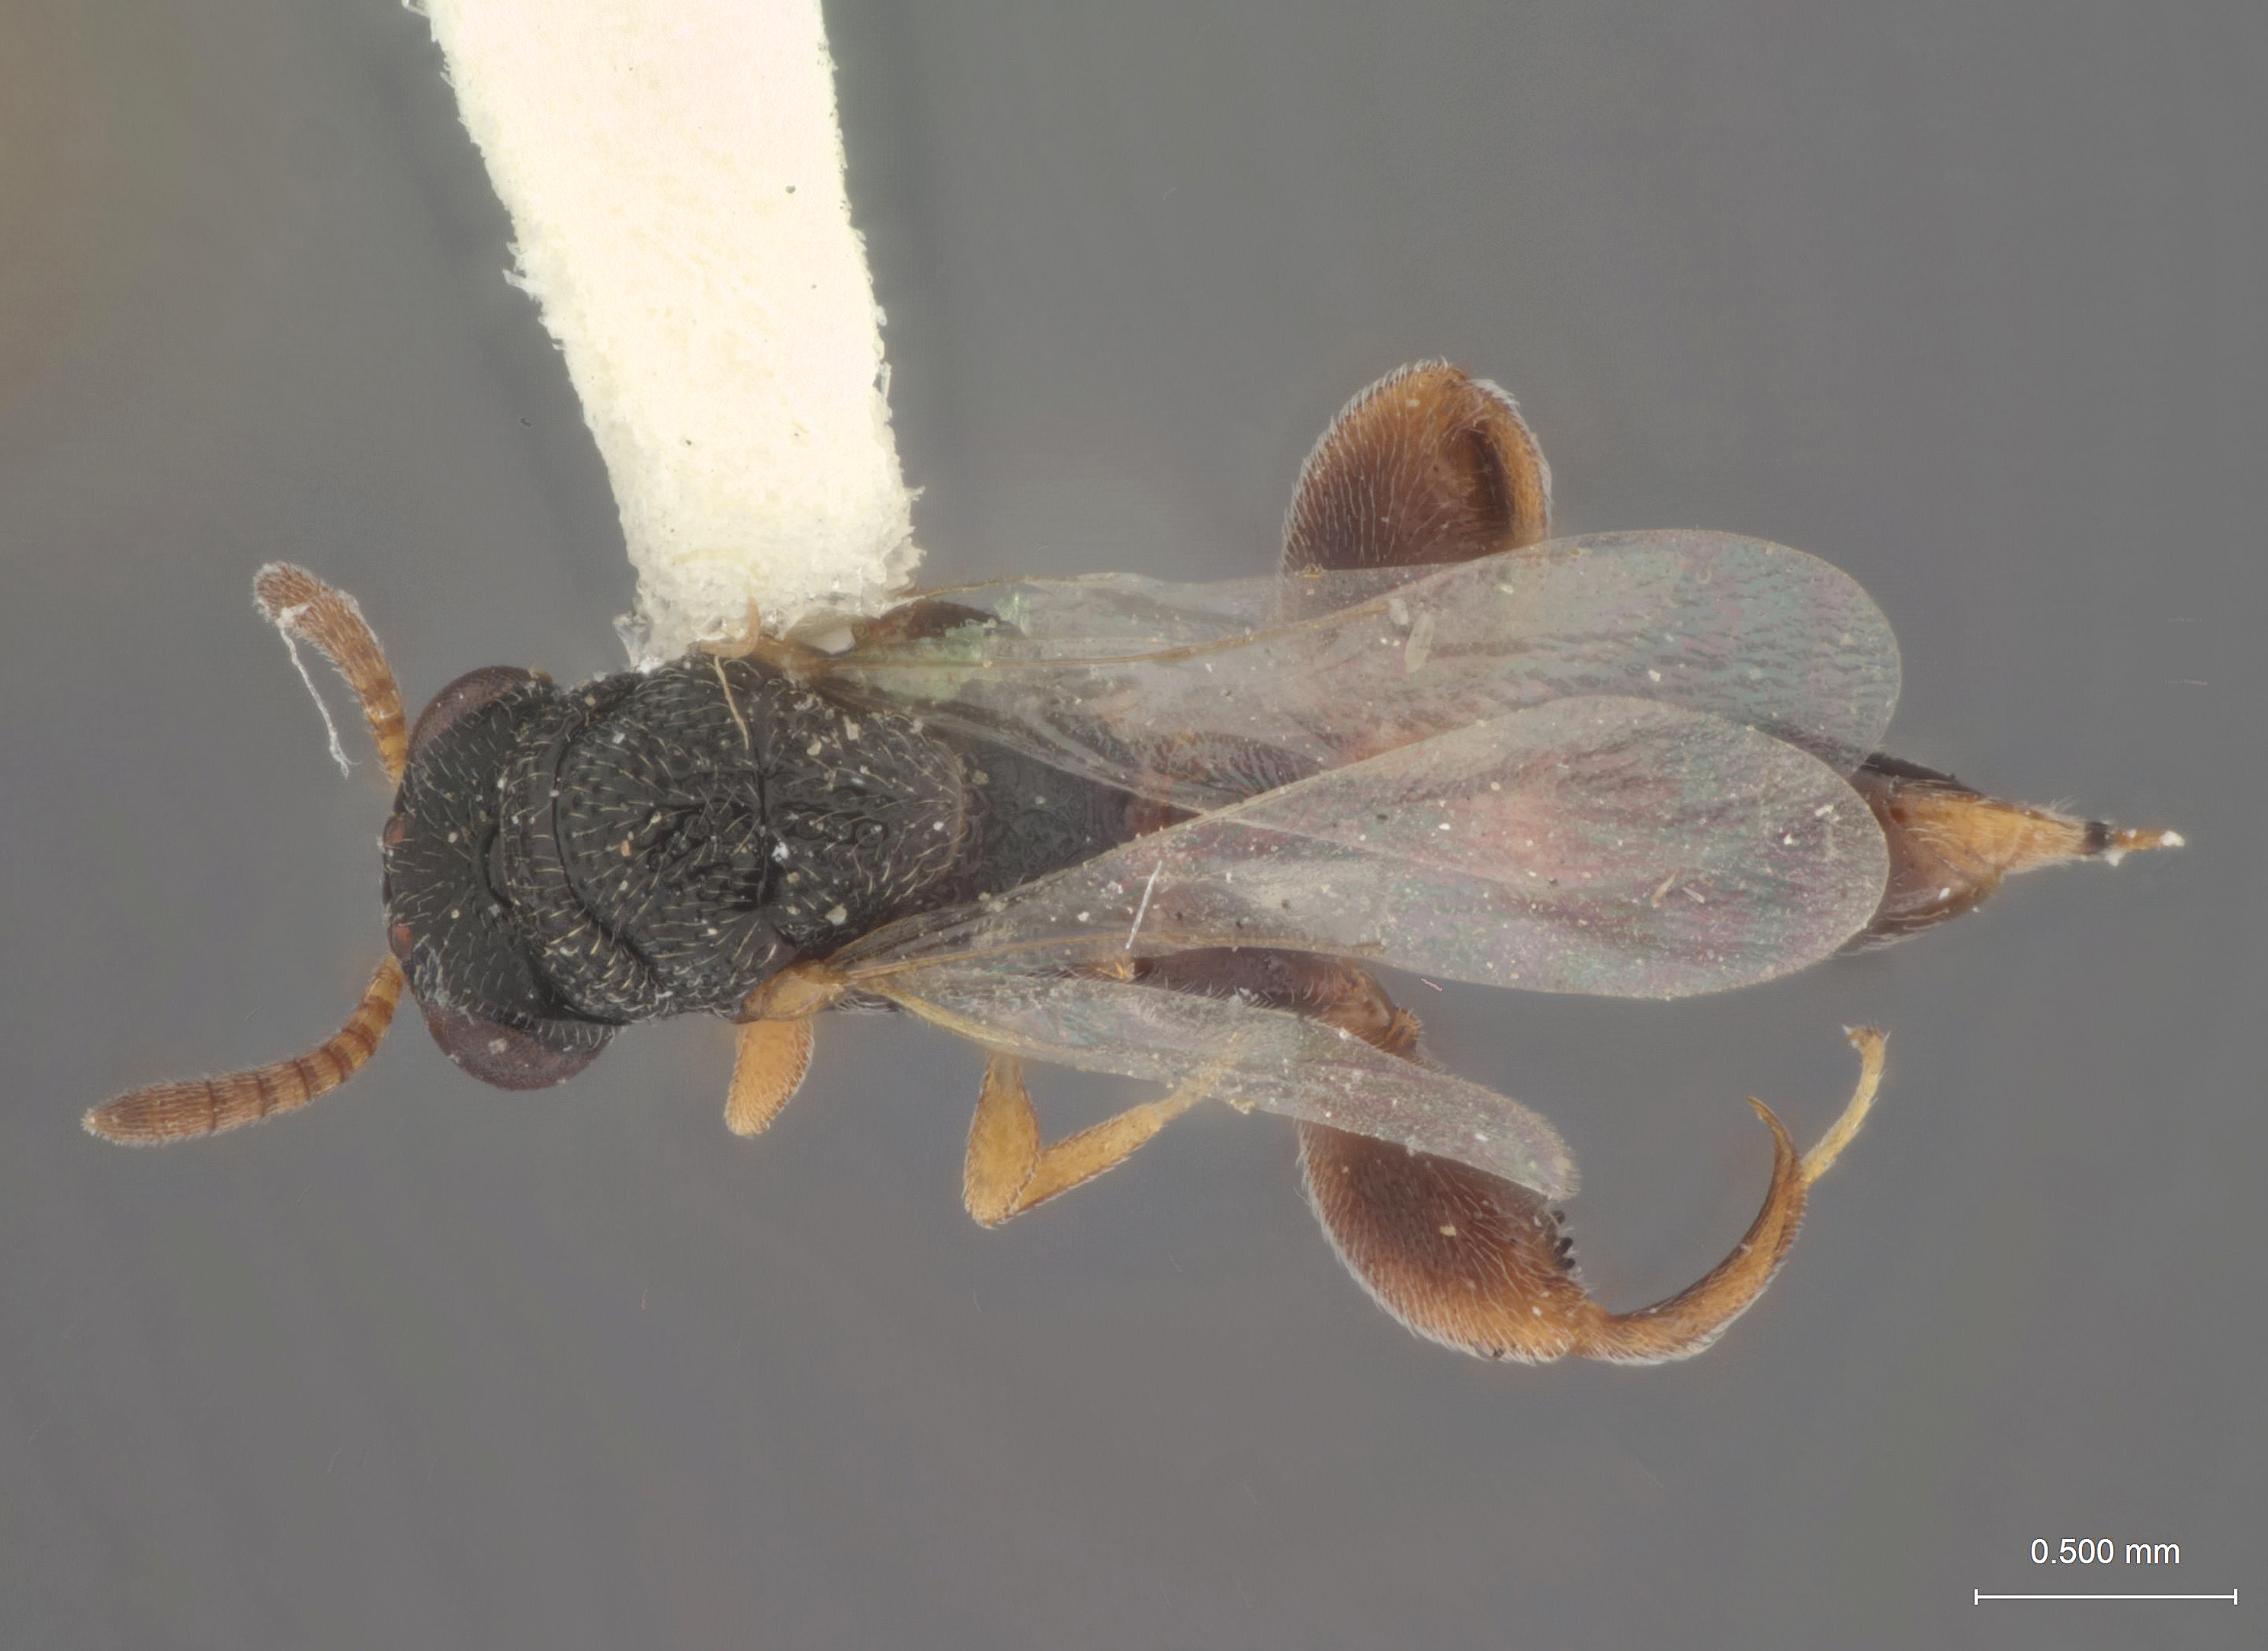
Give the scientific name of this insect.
Chalcitella borivilia
